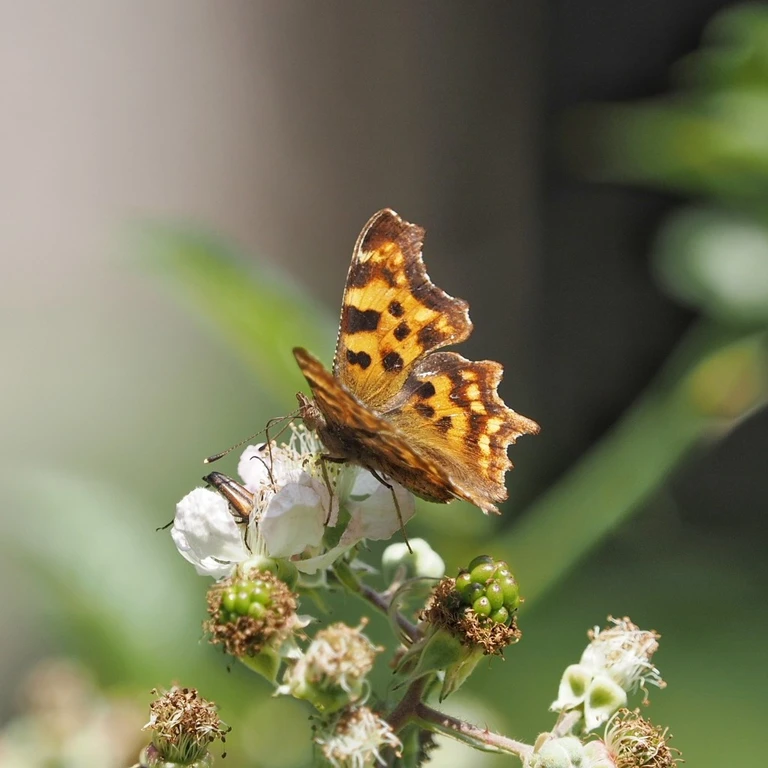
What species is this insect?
Polygonia c-album
